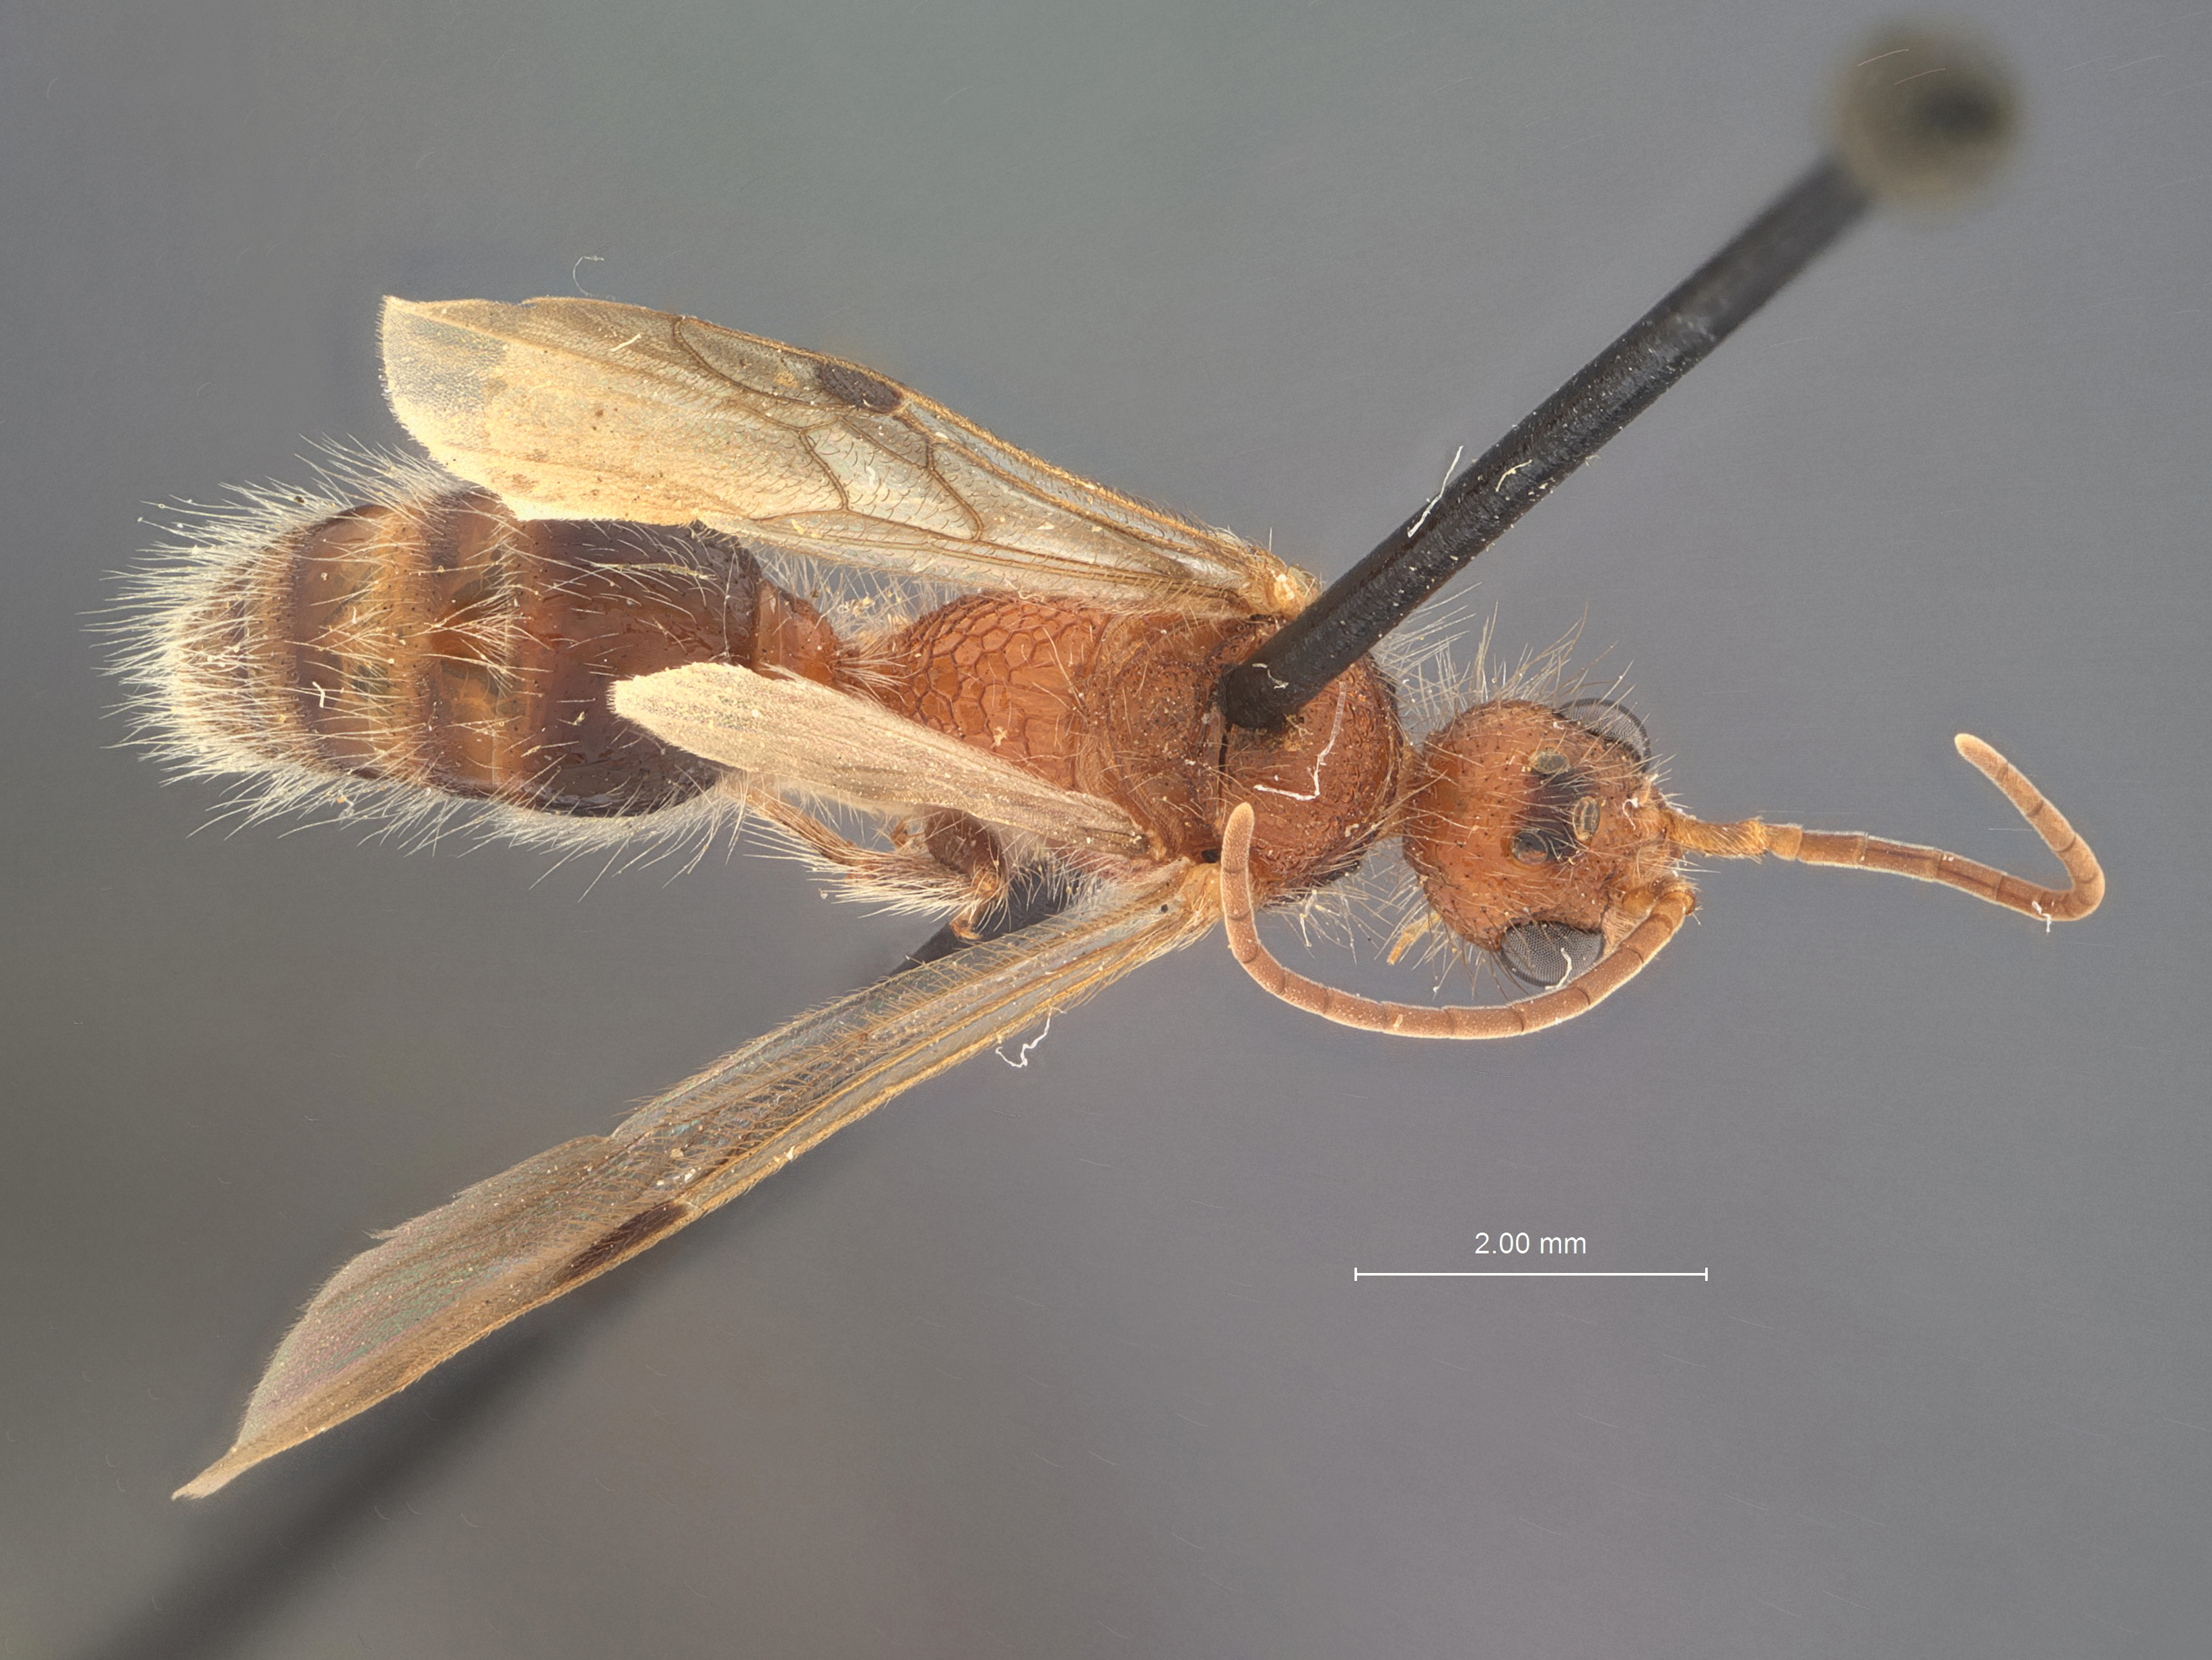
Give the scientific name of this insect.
Acanthophotopsis evansii
